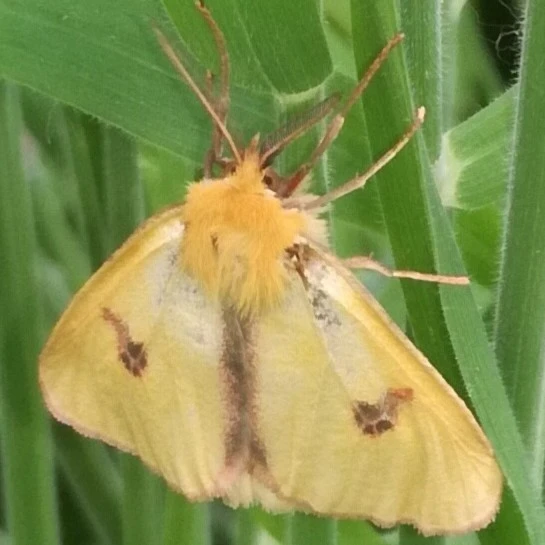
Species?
Diacrisia sannio
